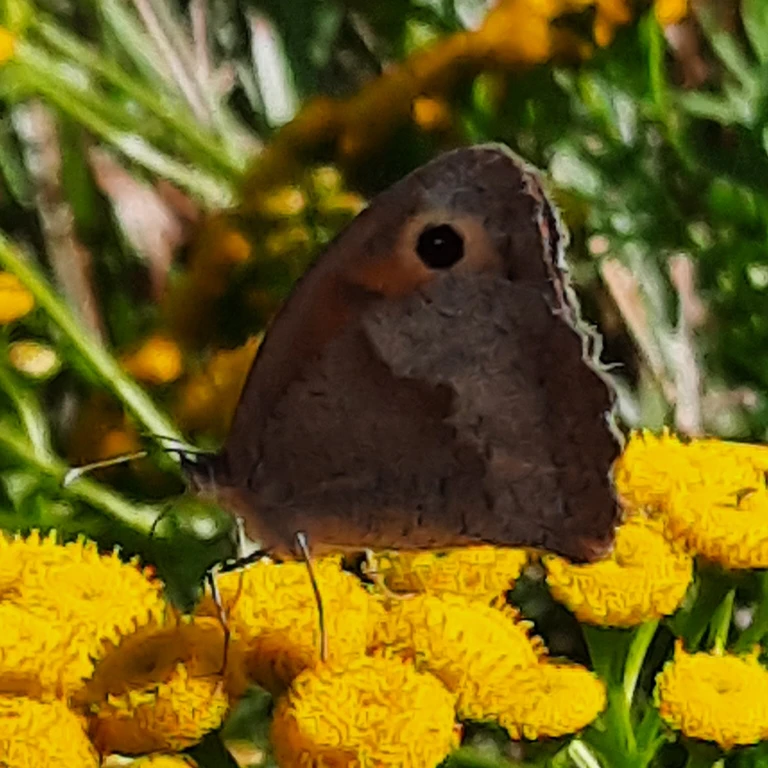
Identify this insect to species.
Maniola jurtina
